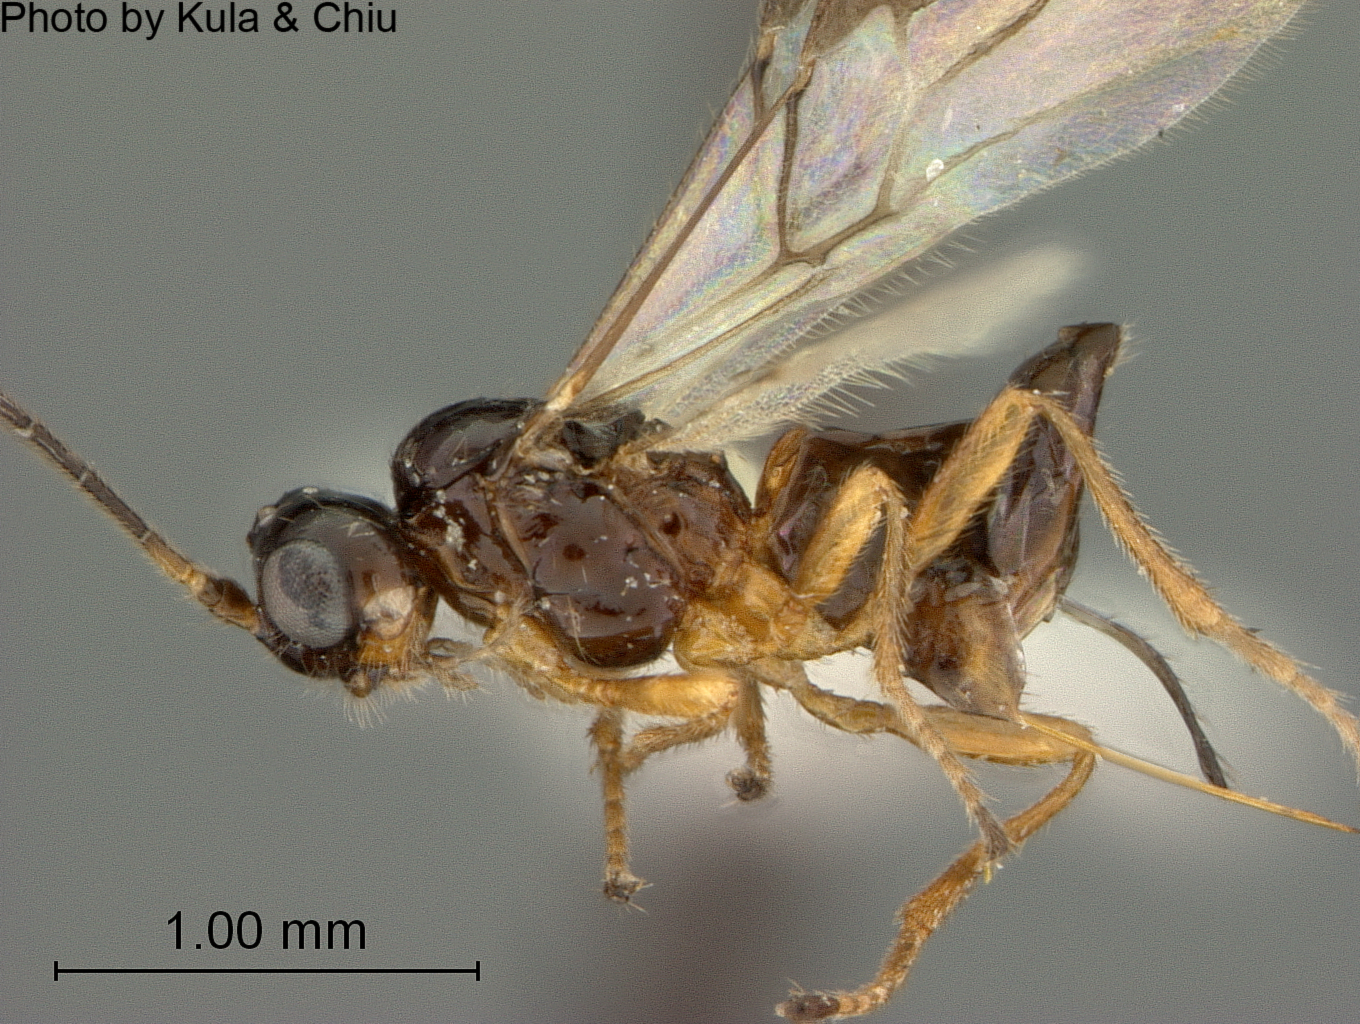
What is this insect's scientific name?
Aphaereta marshi
